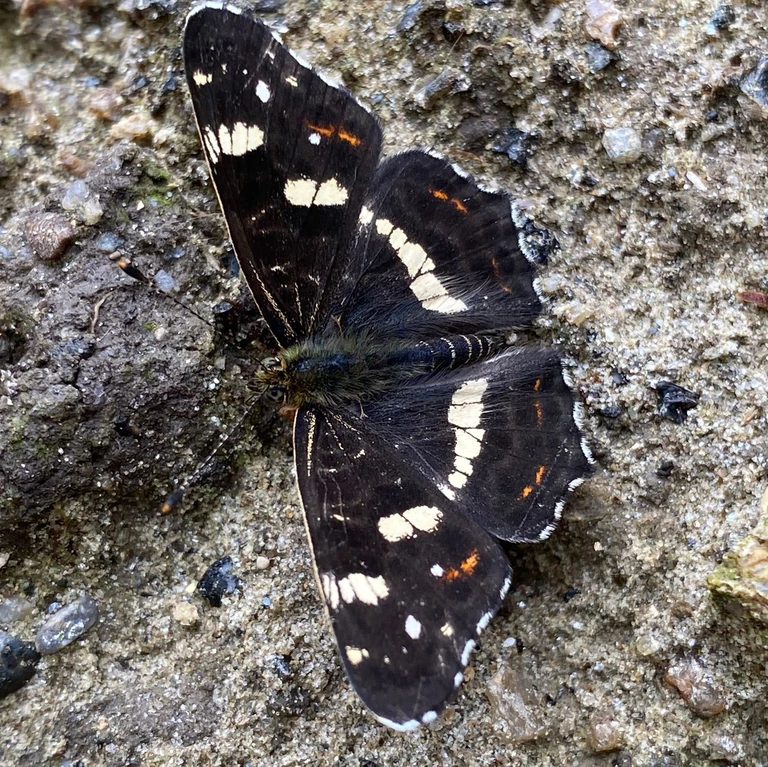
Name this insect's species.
Araschnia levana
